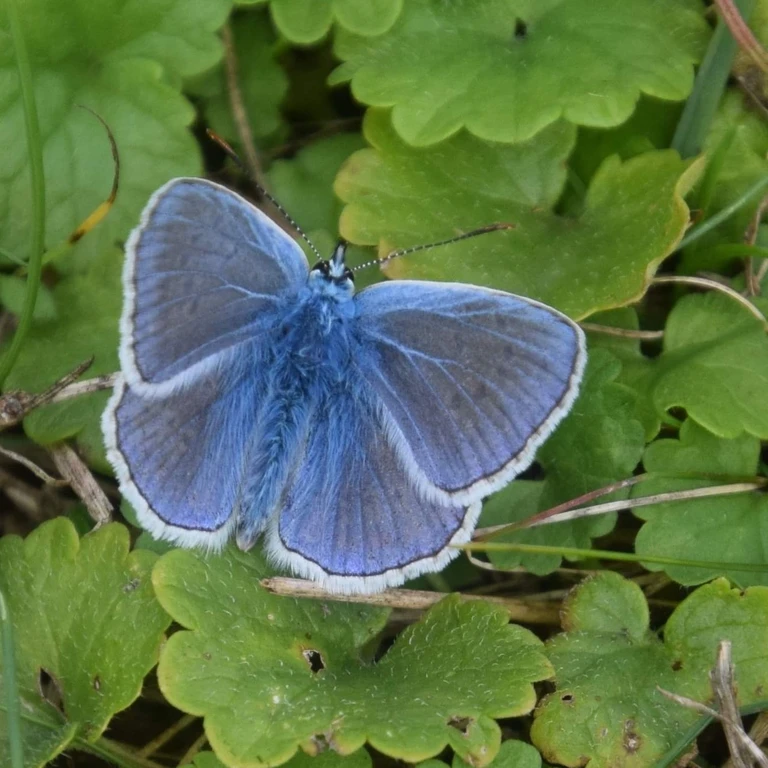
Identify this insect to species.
Polyommatus icarus
